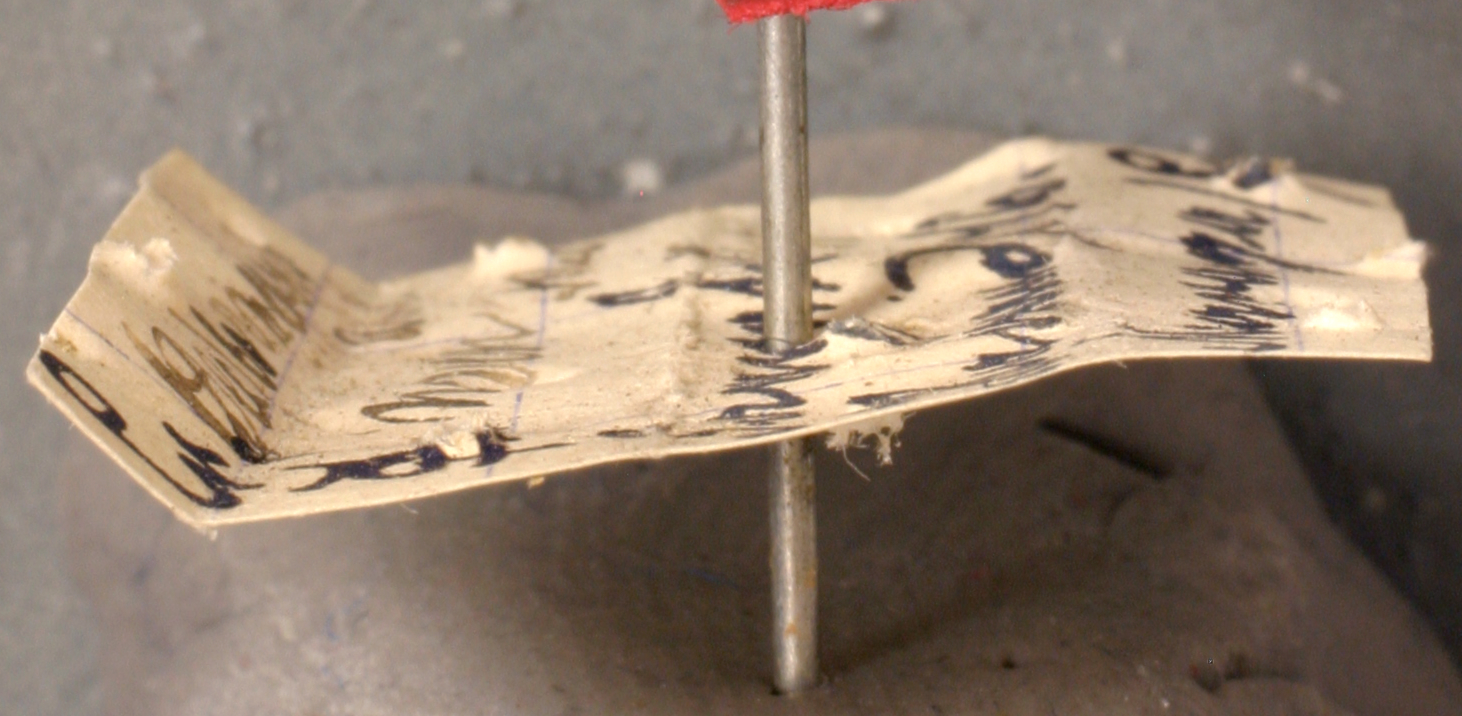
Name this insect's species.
Crematogaster borneensis
